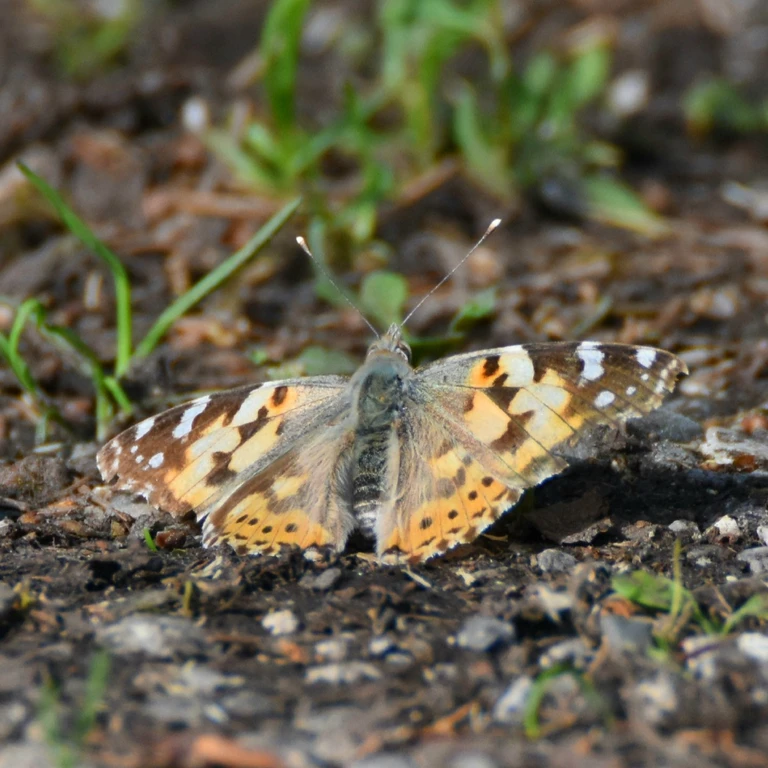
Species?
Vanessa cardui
